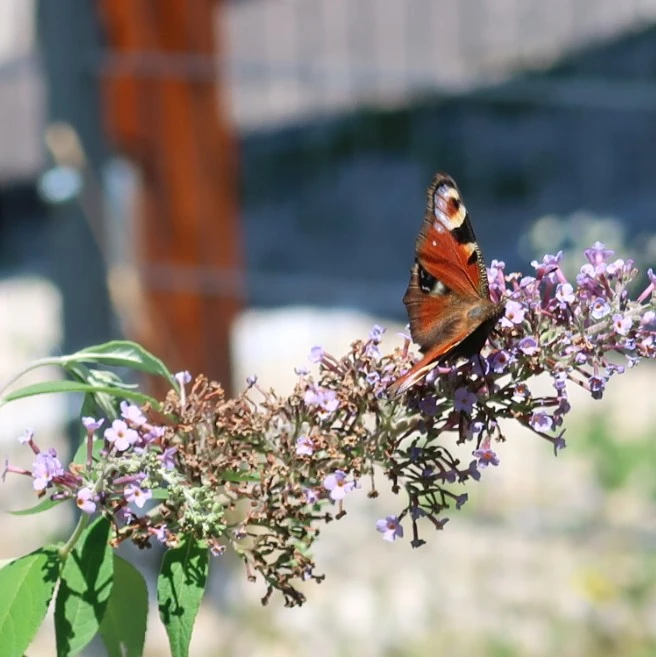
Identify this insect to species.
Aglais io
